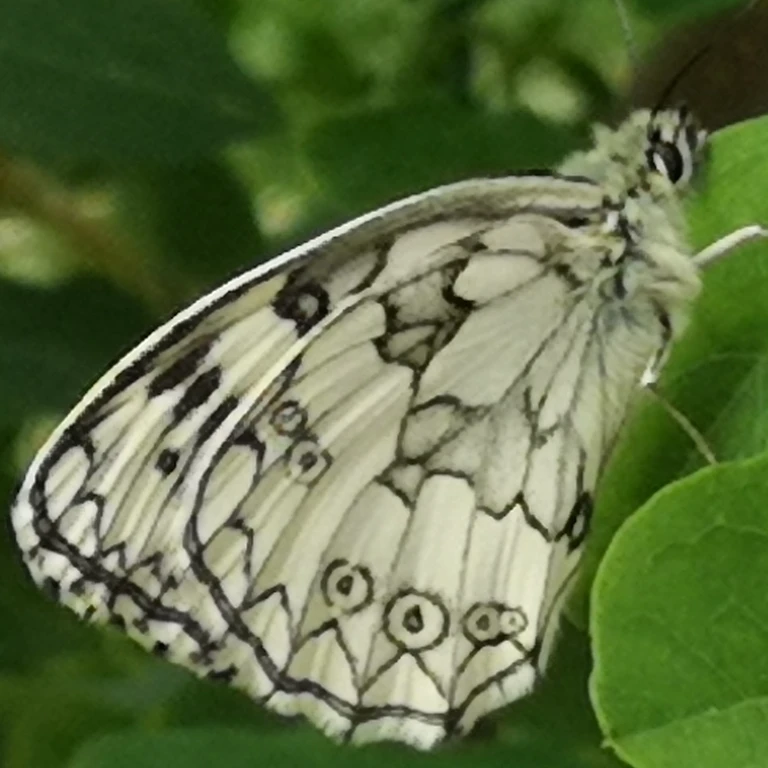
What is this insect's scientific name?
Melanargia galathea
